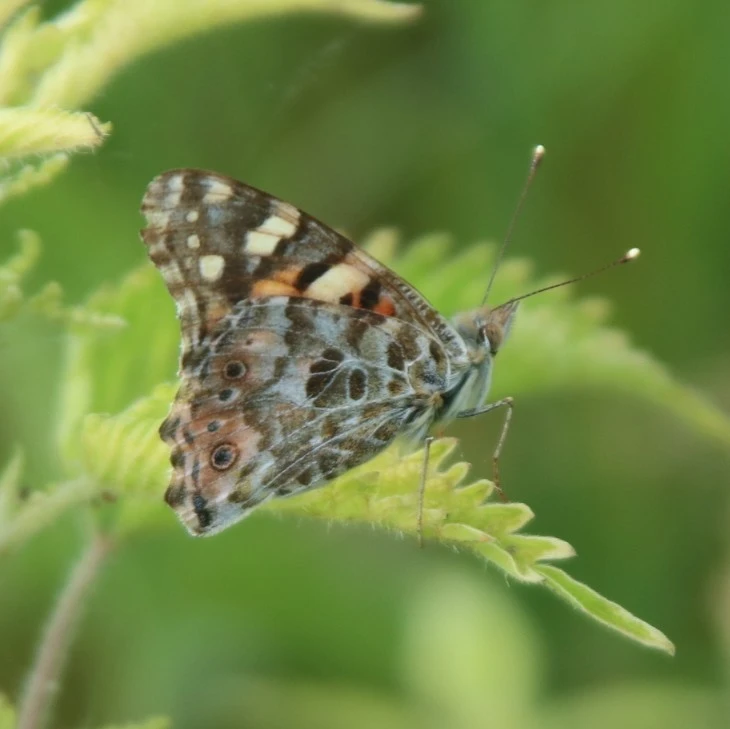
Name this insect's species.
Vanessa cardui
